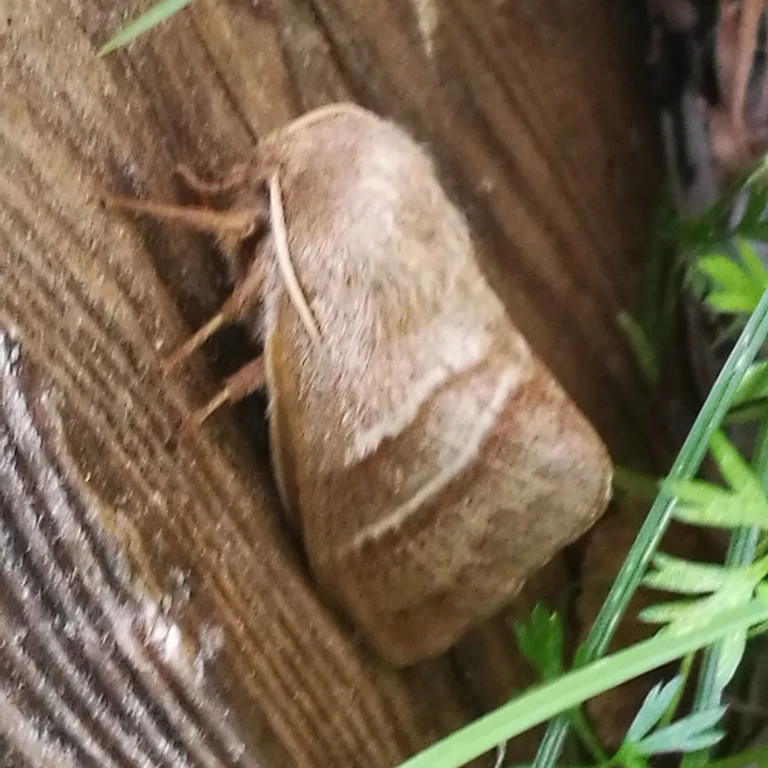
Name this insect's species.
Macrothylacia rubi
